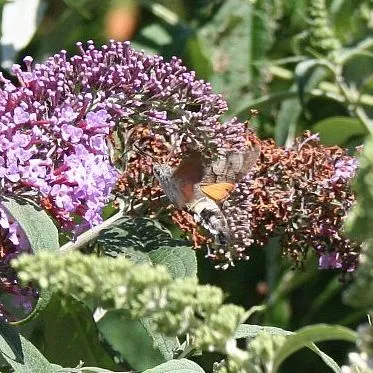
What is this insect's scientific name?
Macroglossum stellatarum
